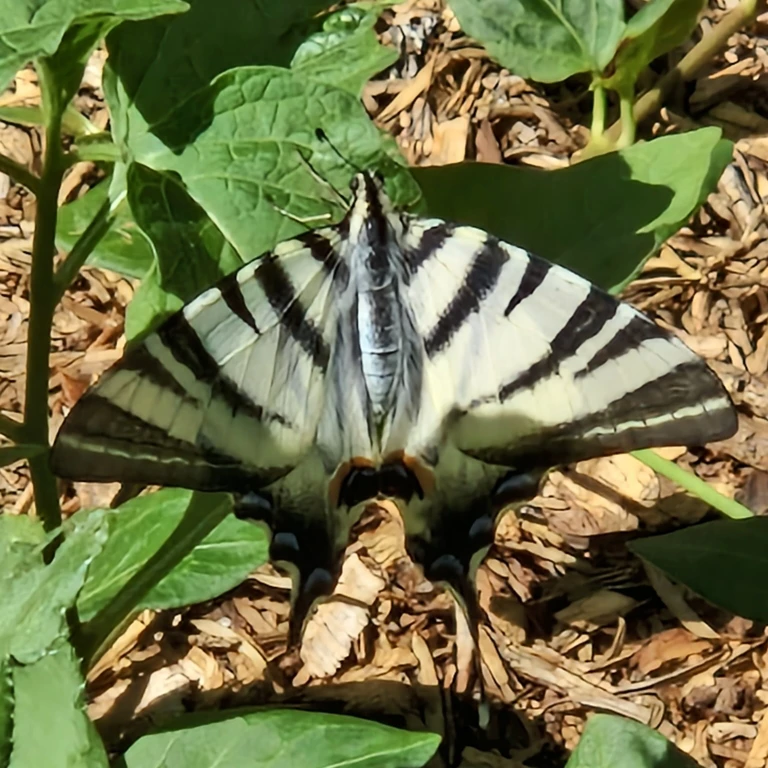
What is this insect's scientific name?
Iphiclides podalirius
